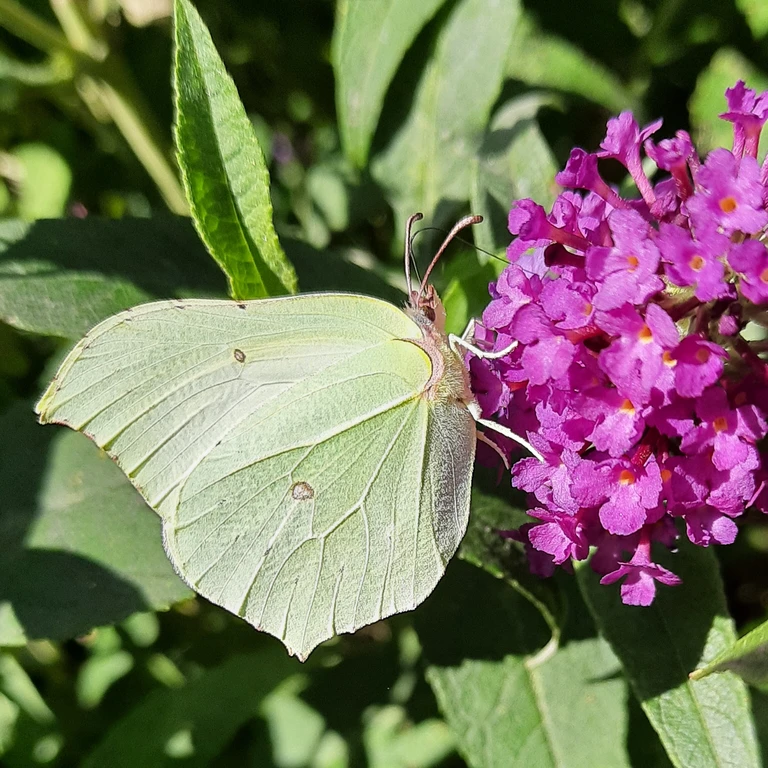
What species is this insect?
Gonepteryx rhamni
